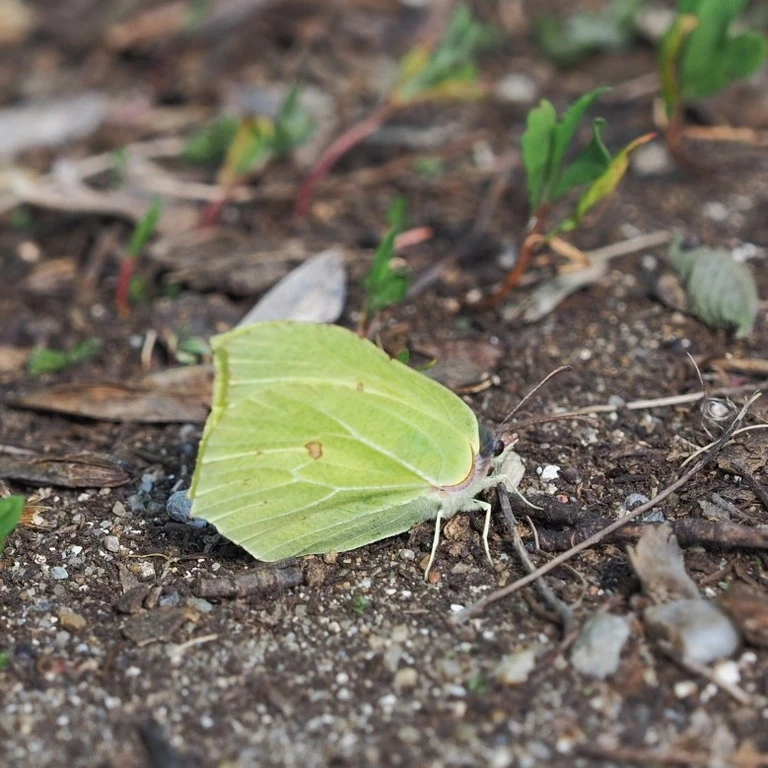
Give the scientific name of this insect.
Gonepteryx rhamni
